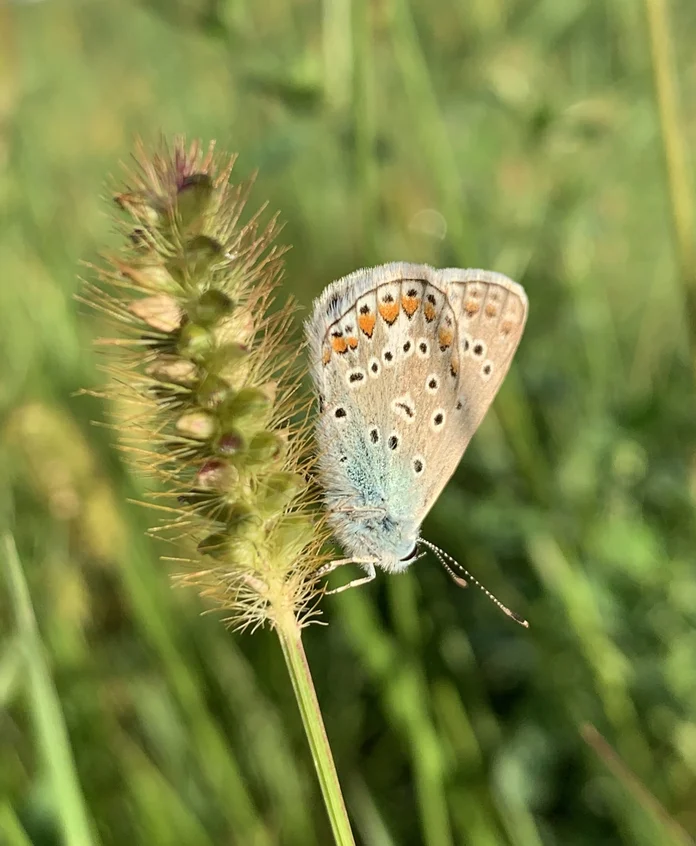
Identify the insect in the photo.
Polyommatus icarus
